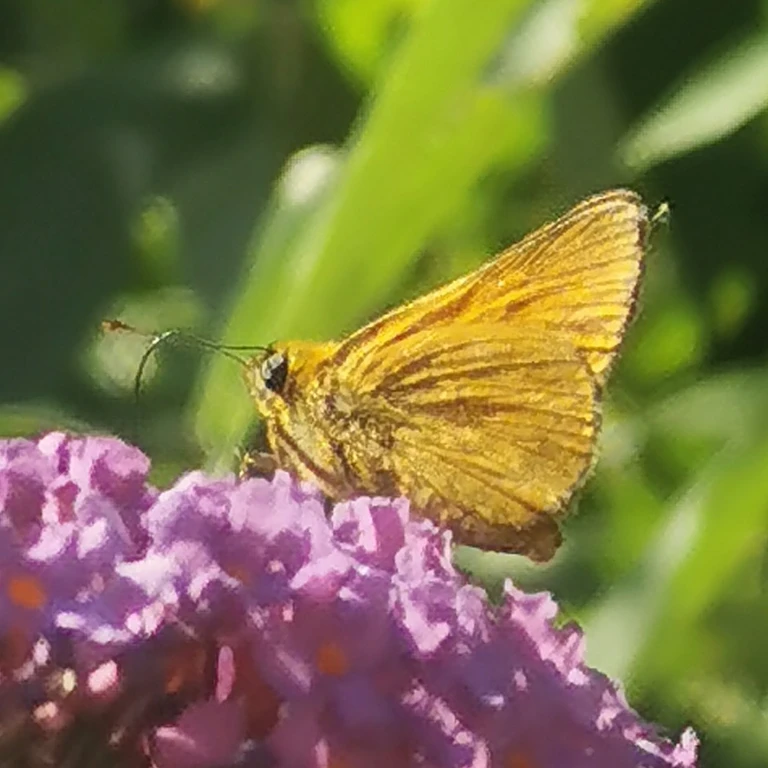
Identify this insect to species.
Ochlodes sylvanus (also Ochlodes venata)
